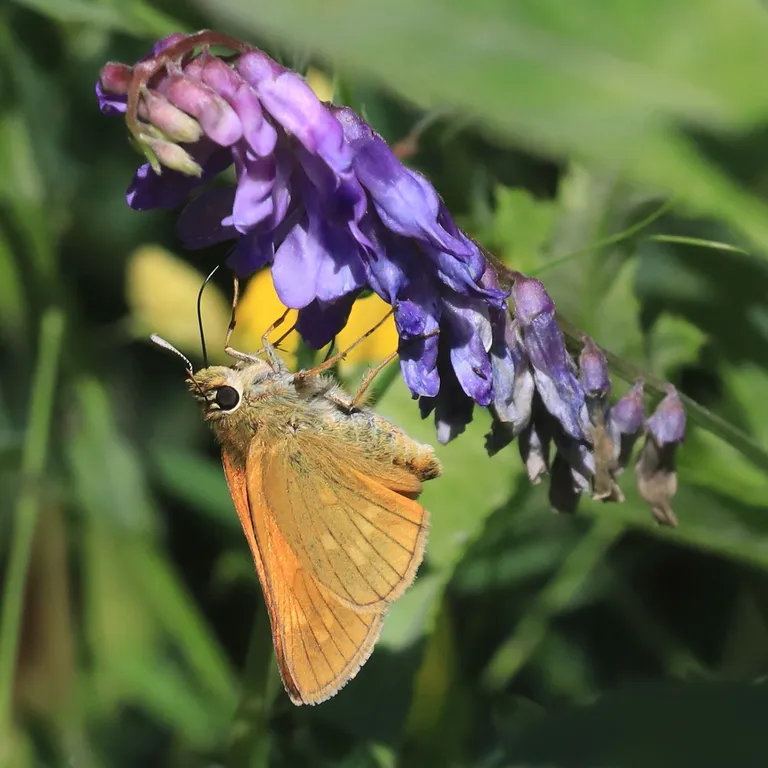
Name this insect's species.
Ochlodes sylvanus (also Ochlodes venata)
